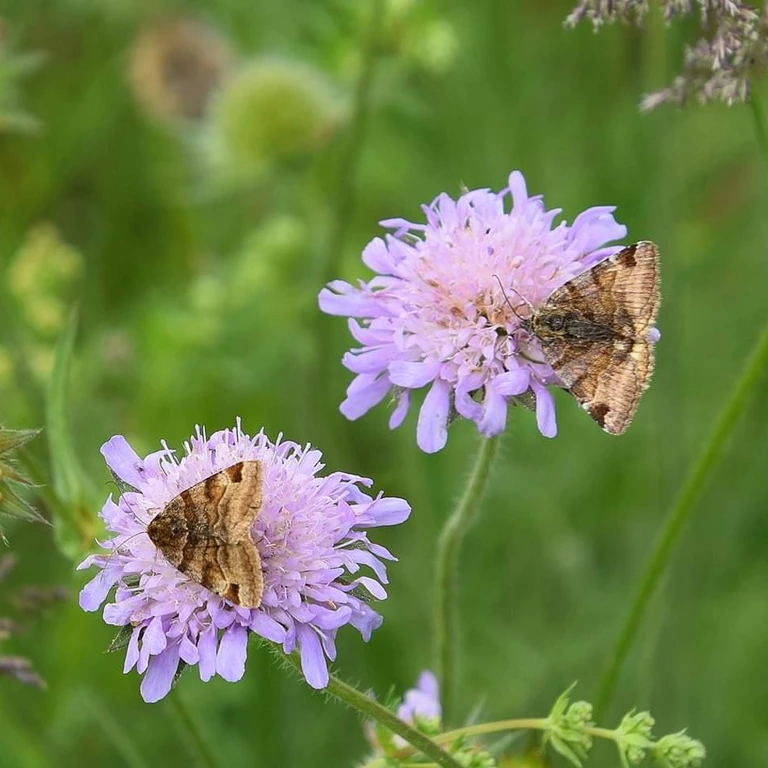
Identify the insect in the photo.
Euclidia glyphica
